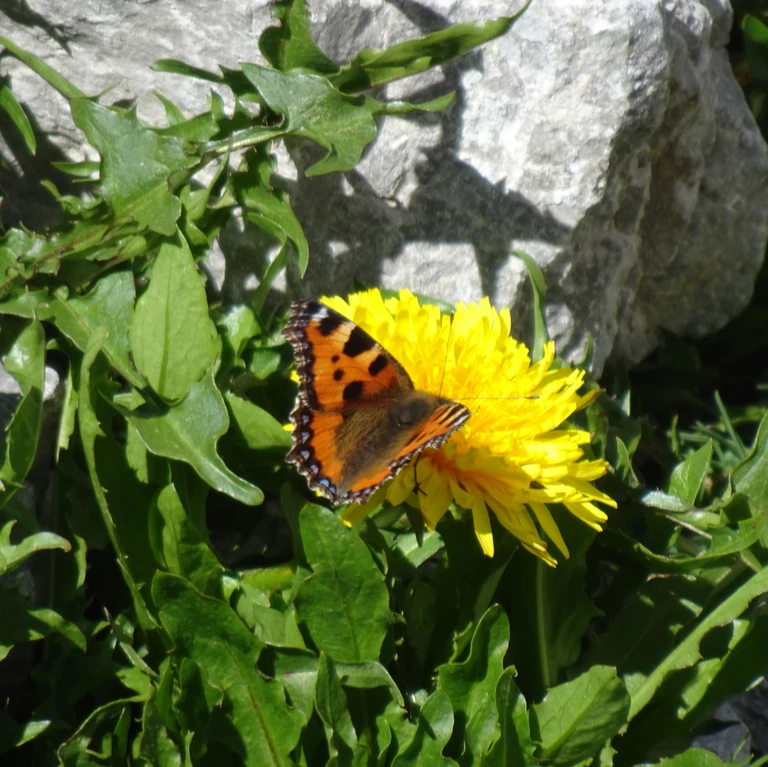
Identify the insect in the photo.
Aglais urticae
